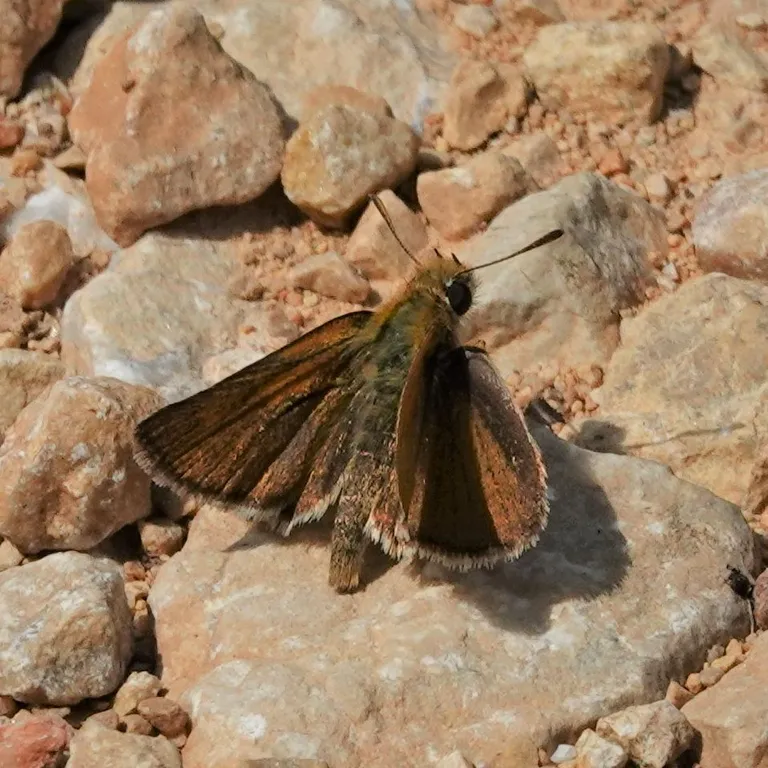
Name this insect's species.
Thymelicus acteon
